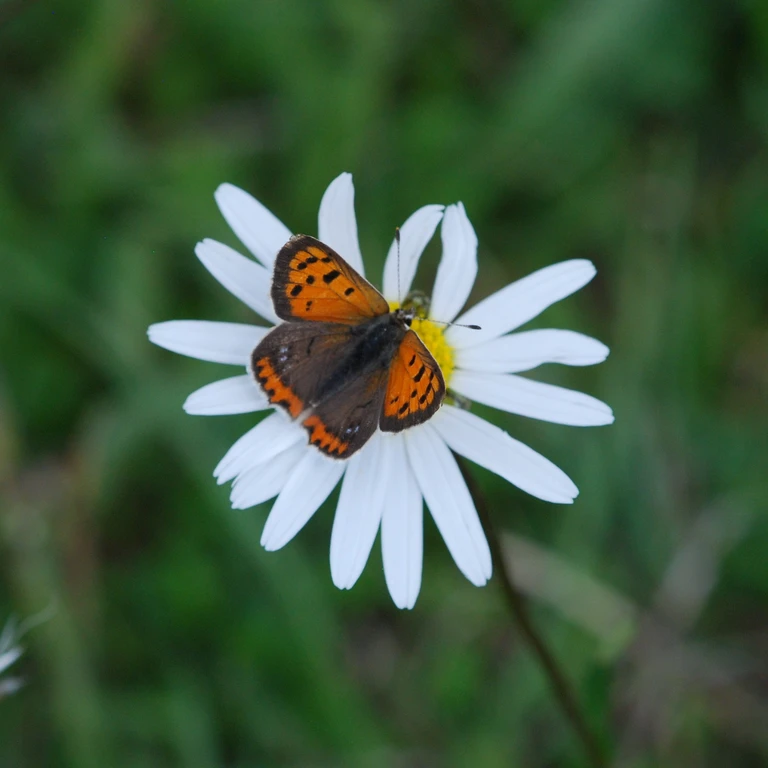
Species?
Lycaena phlaeas
